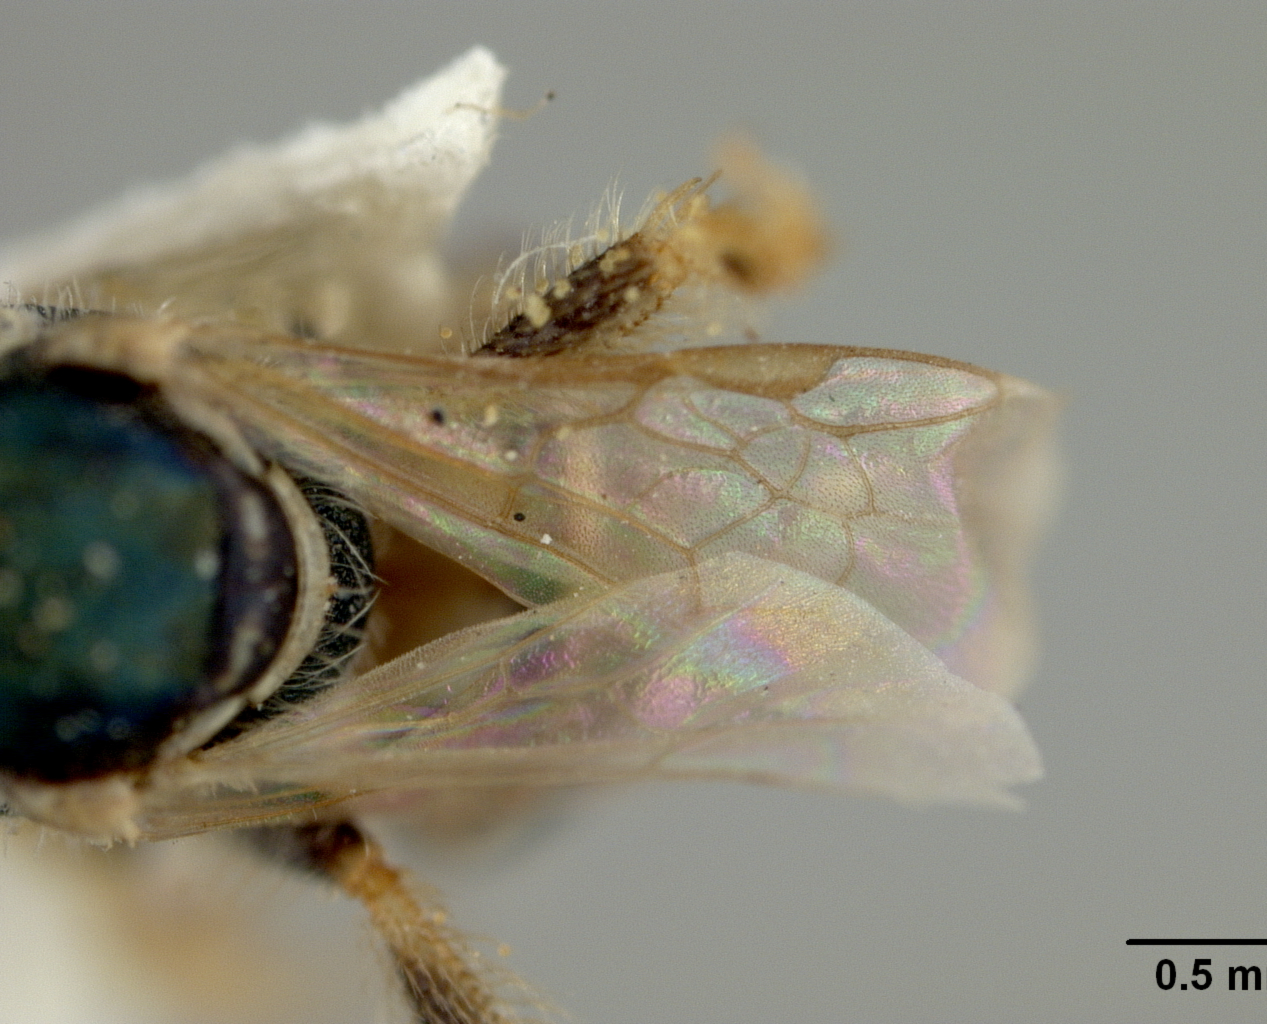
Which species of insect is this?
Nomioides senecionis
